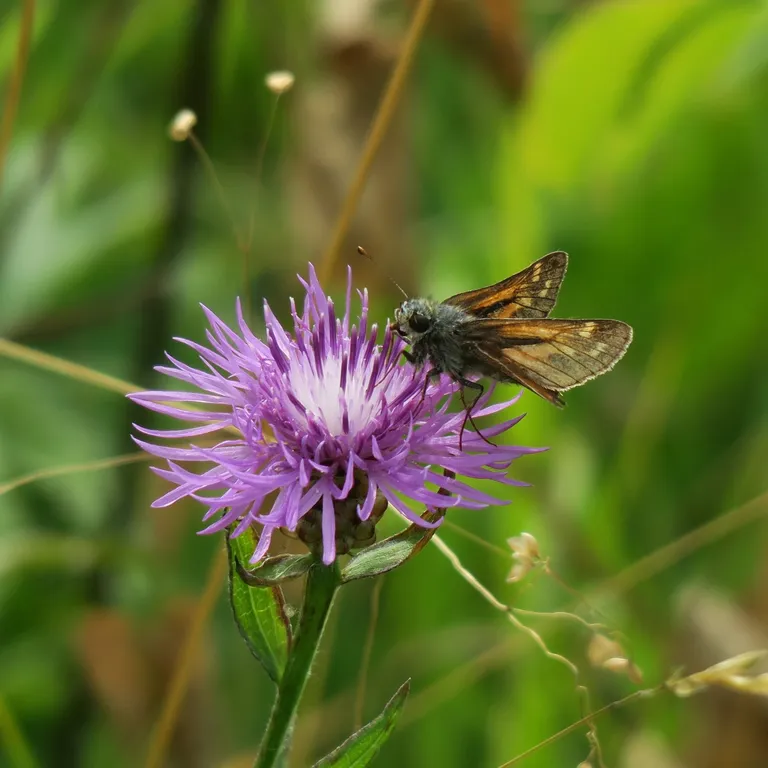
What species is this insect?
Hesperia comma
